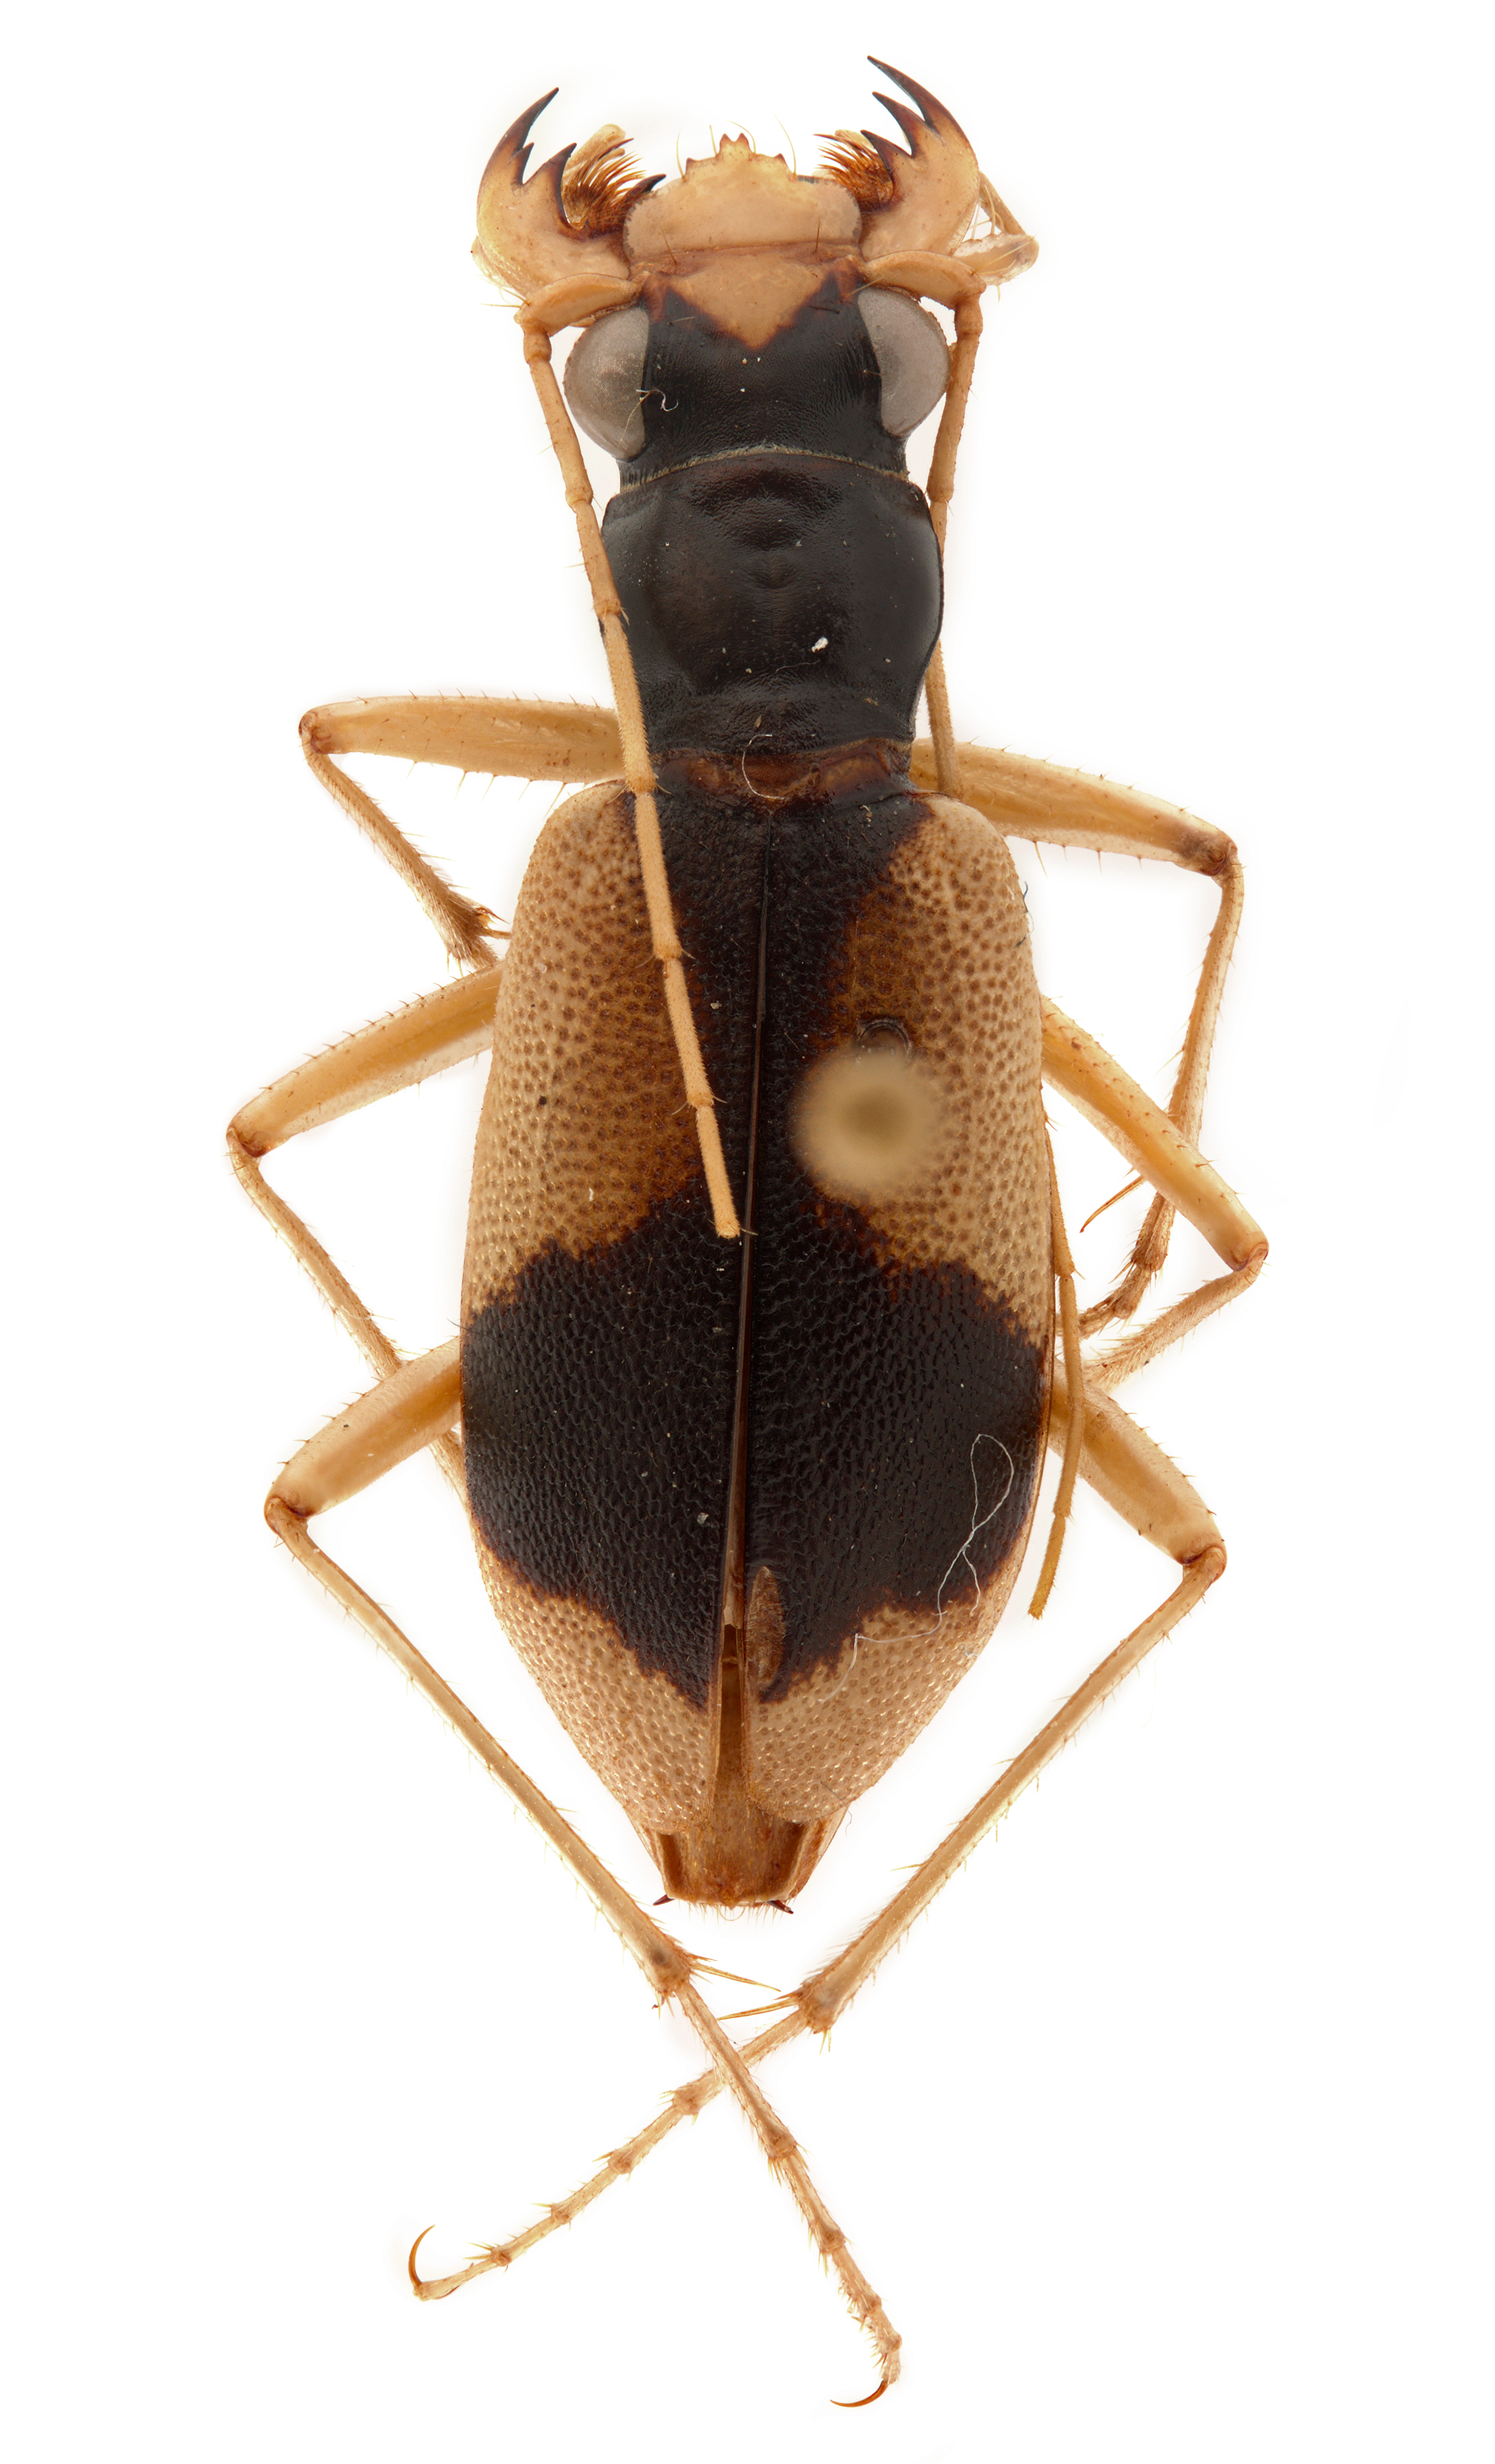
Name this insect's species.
Metriocheila nigricollis
